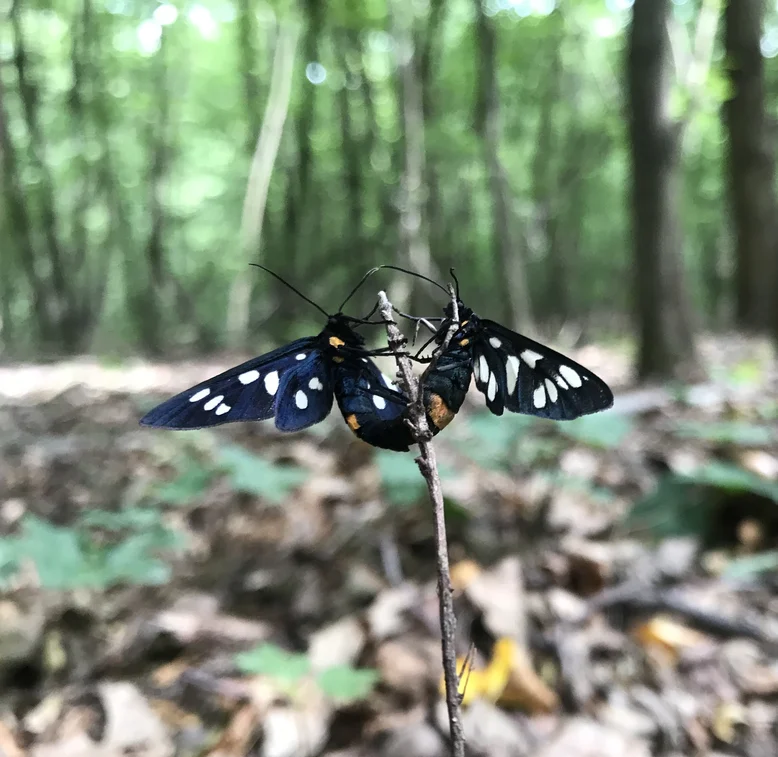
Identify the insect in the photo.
Amata phegea
